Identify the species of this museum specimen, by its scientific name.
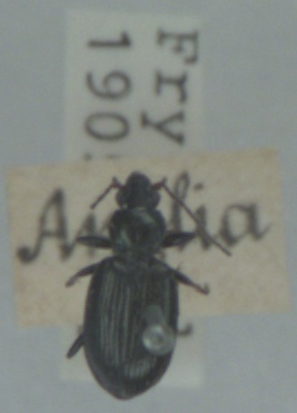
Bembidion tibiale
